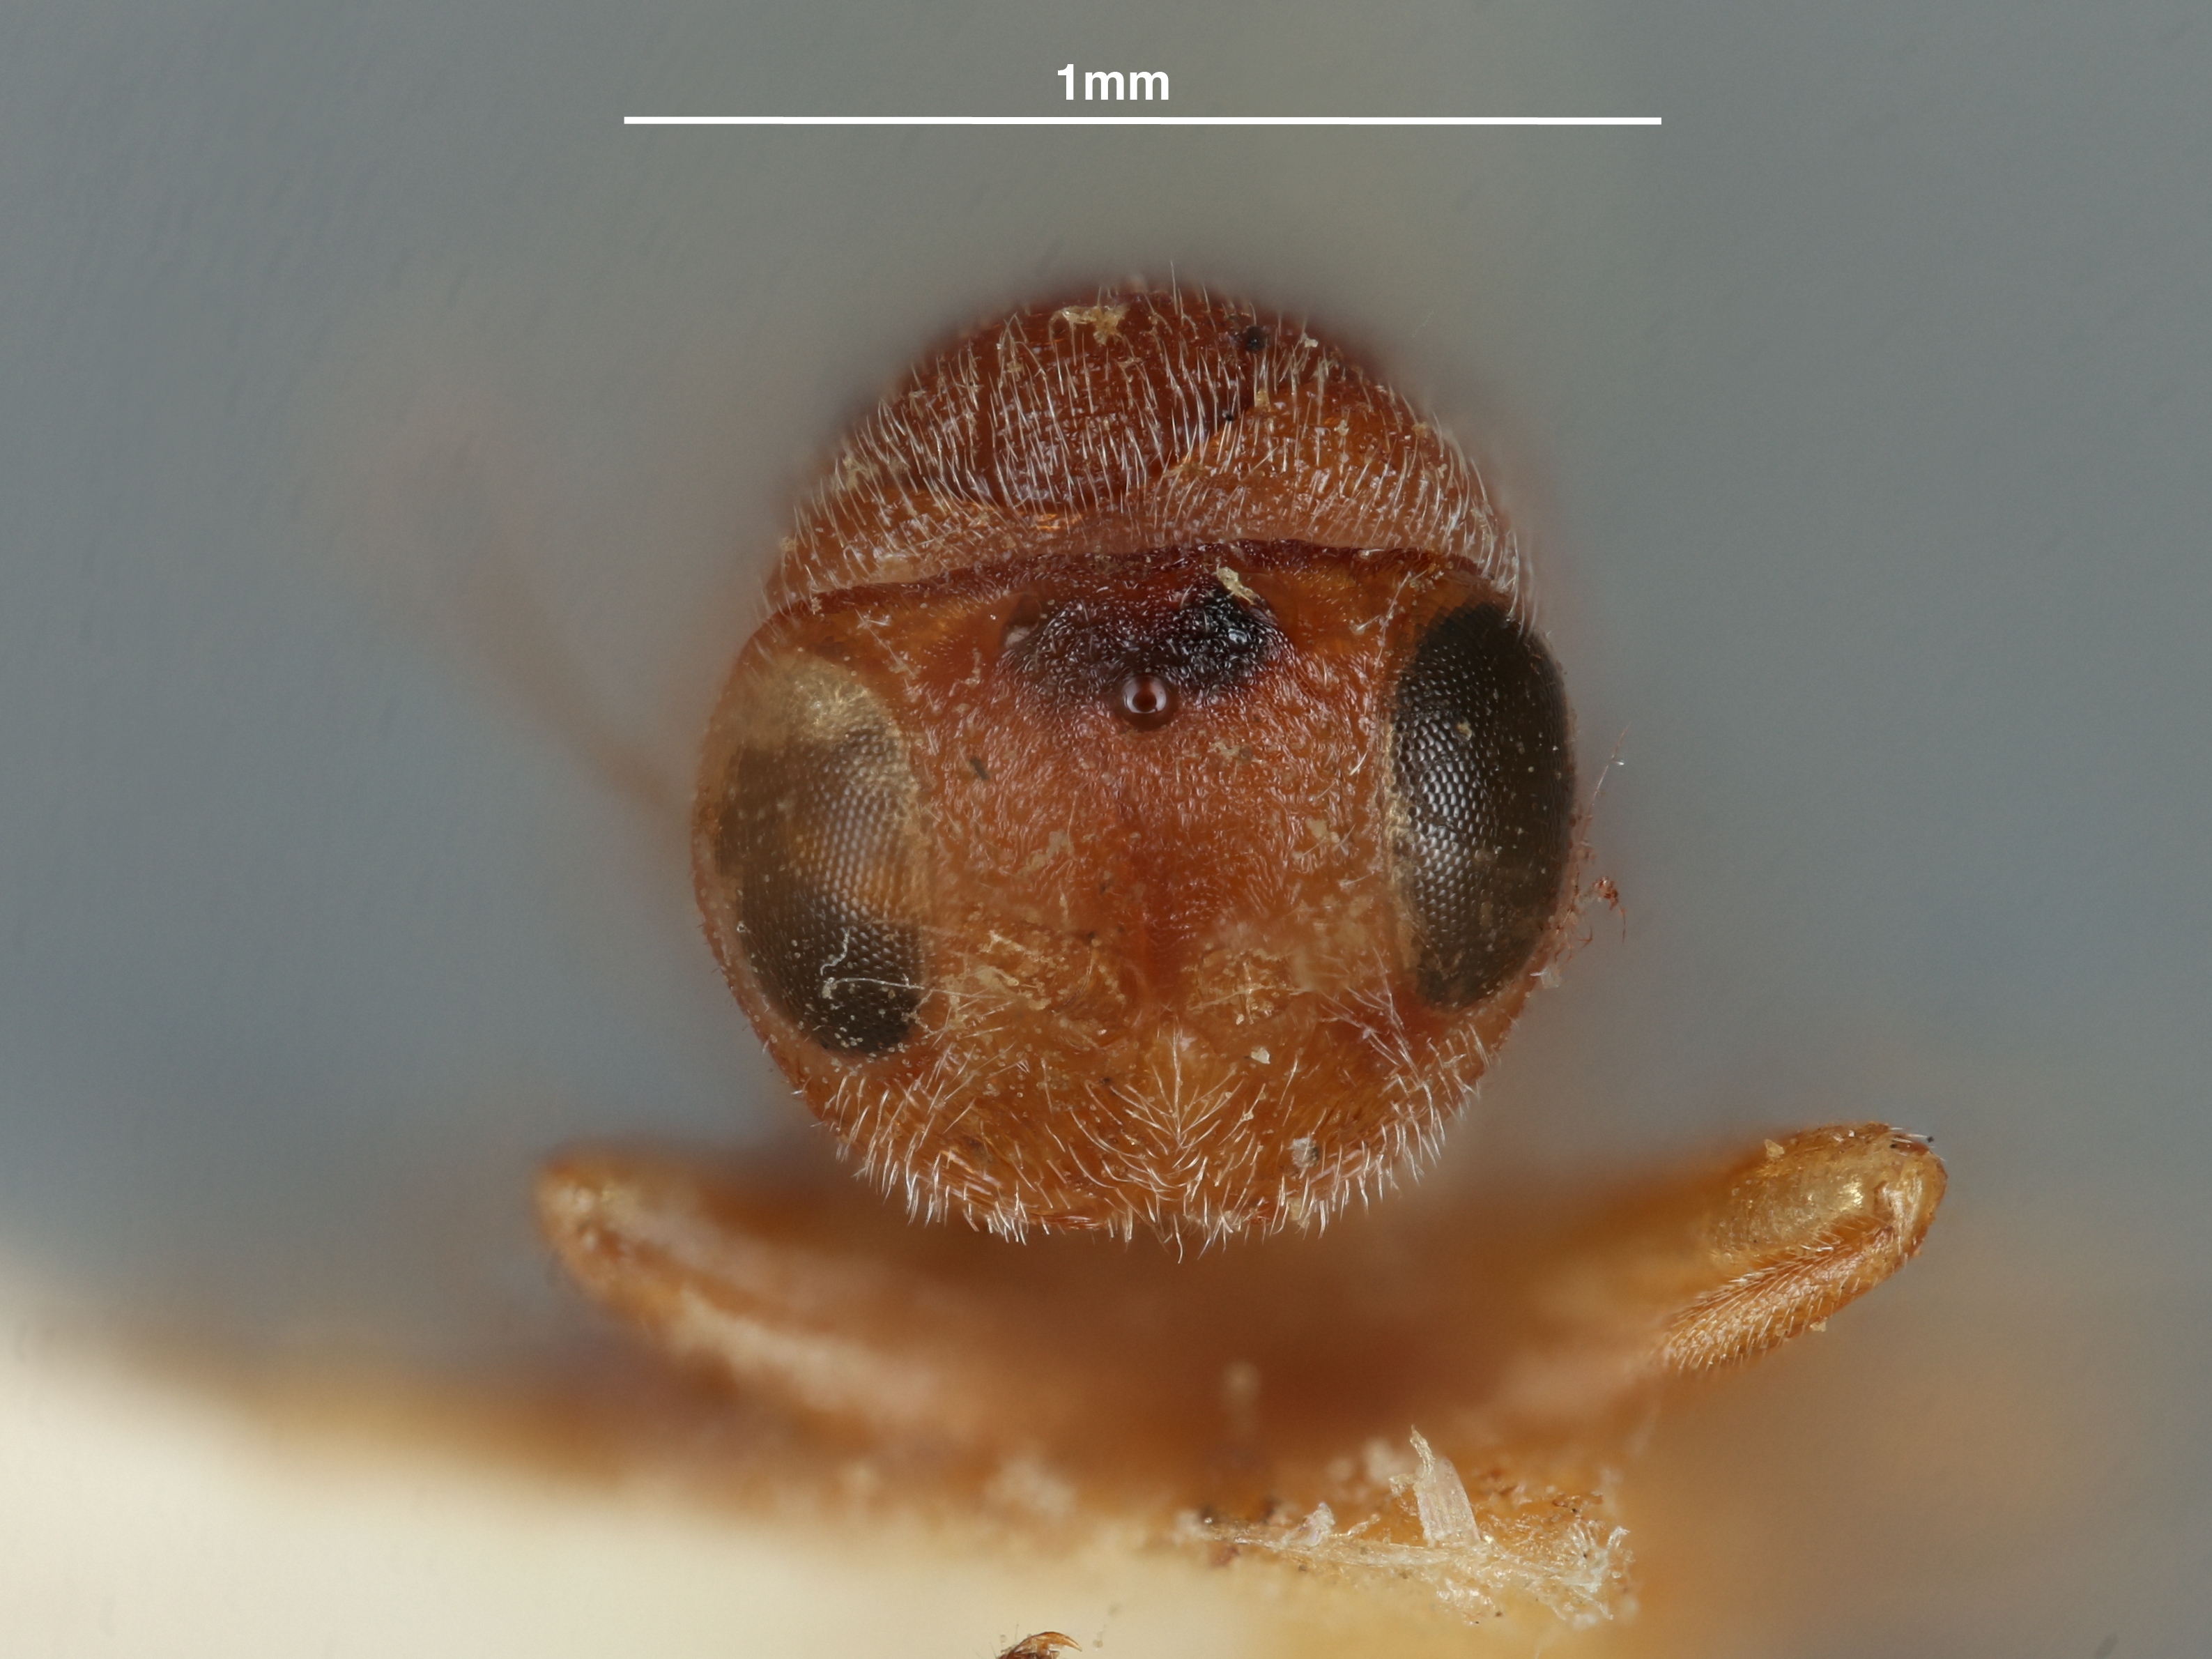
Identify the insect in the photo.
Synergus medullae
